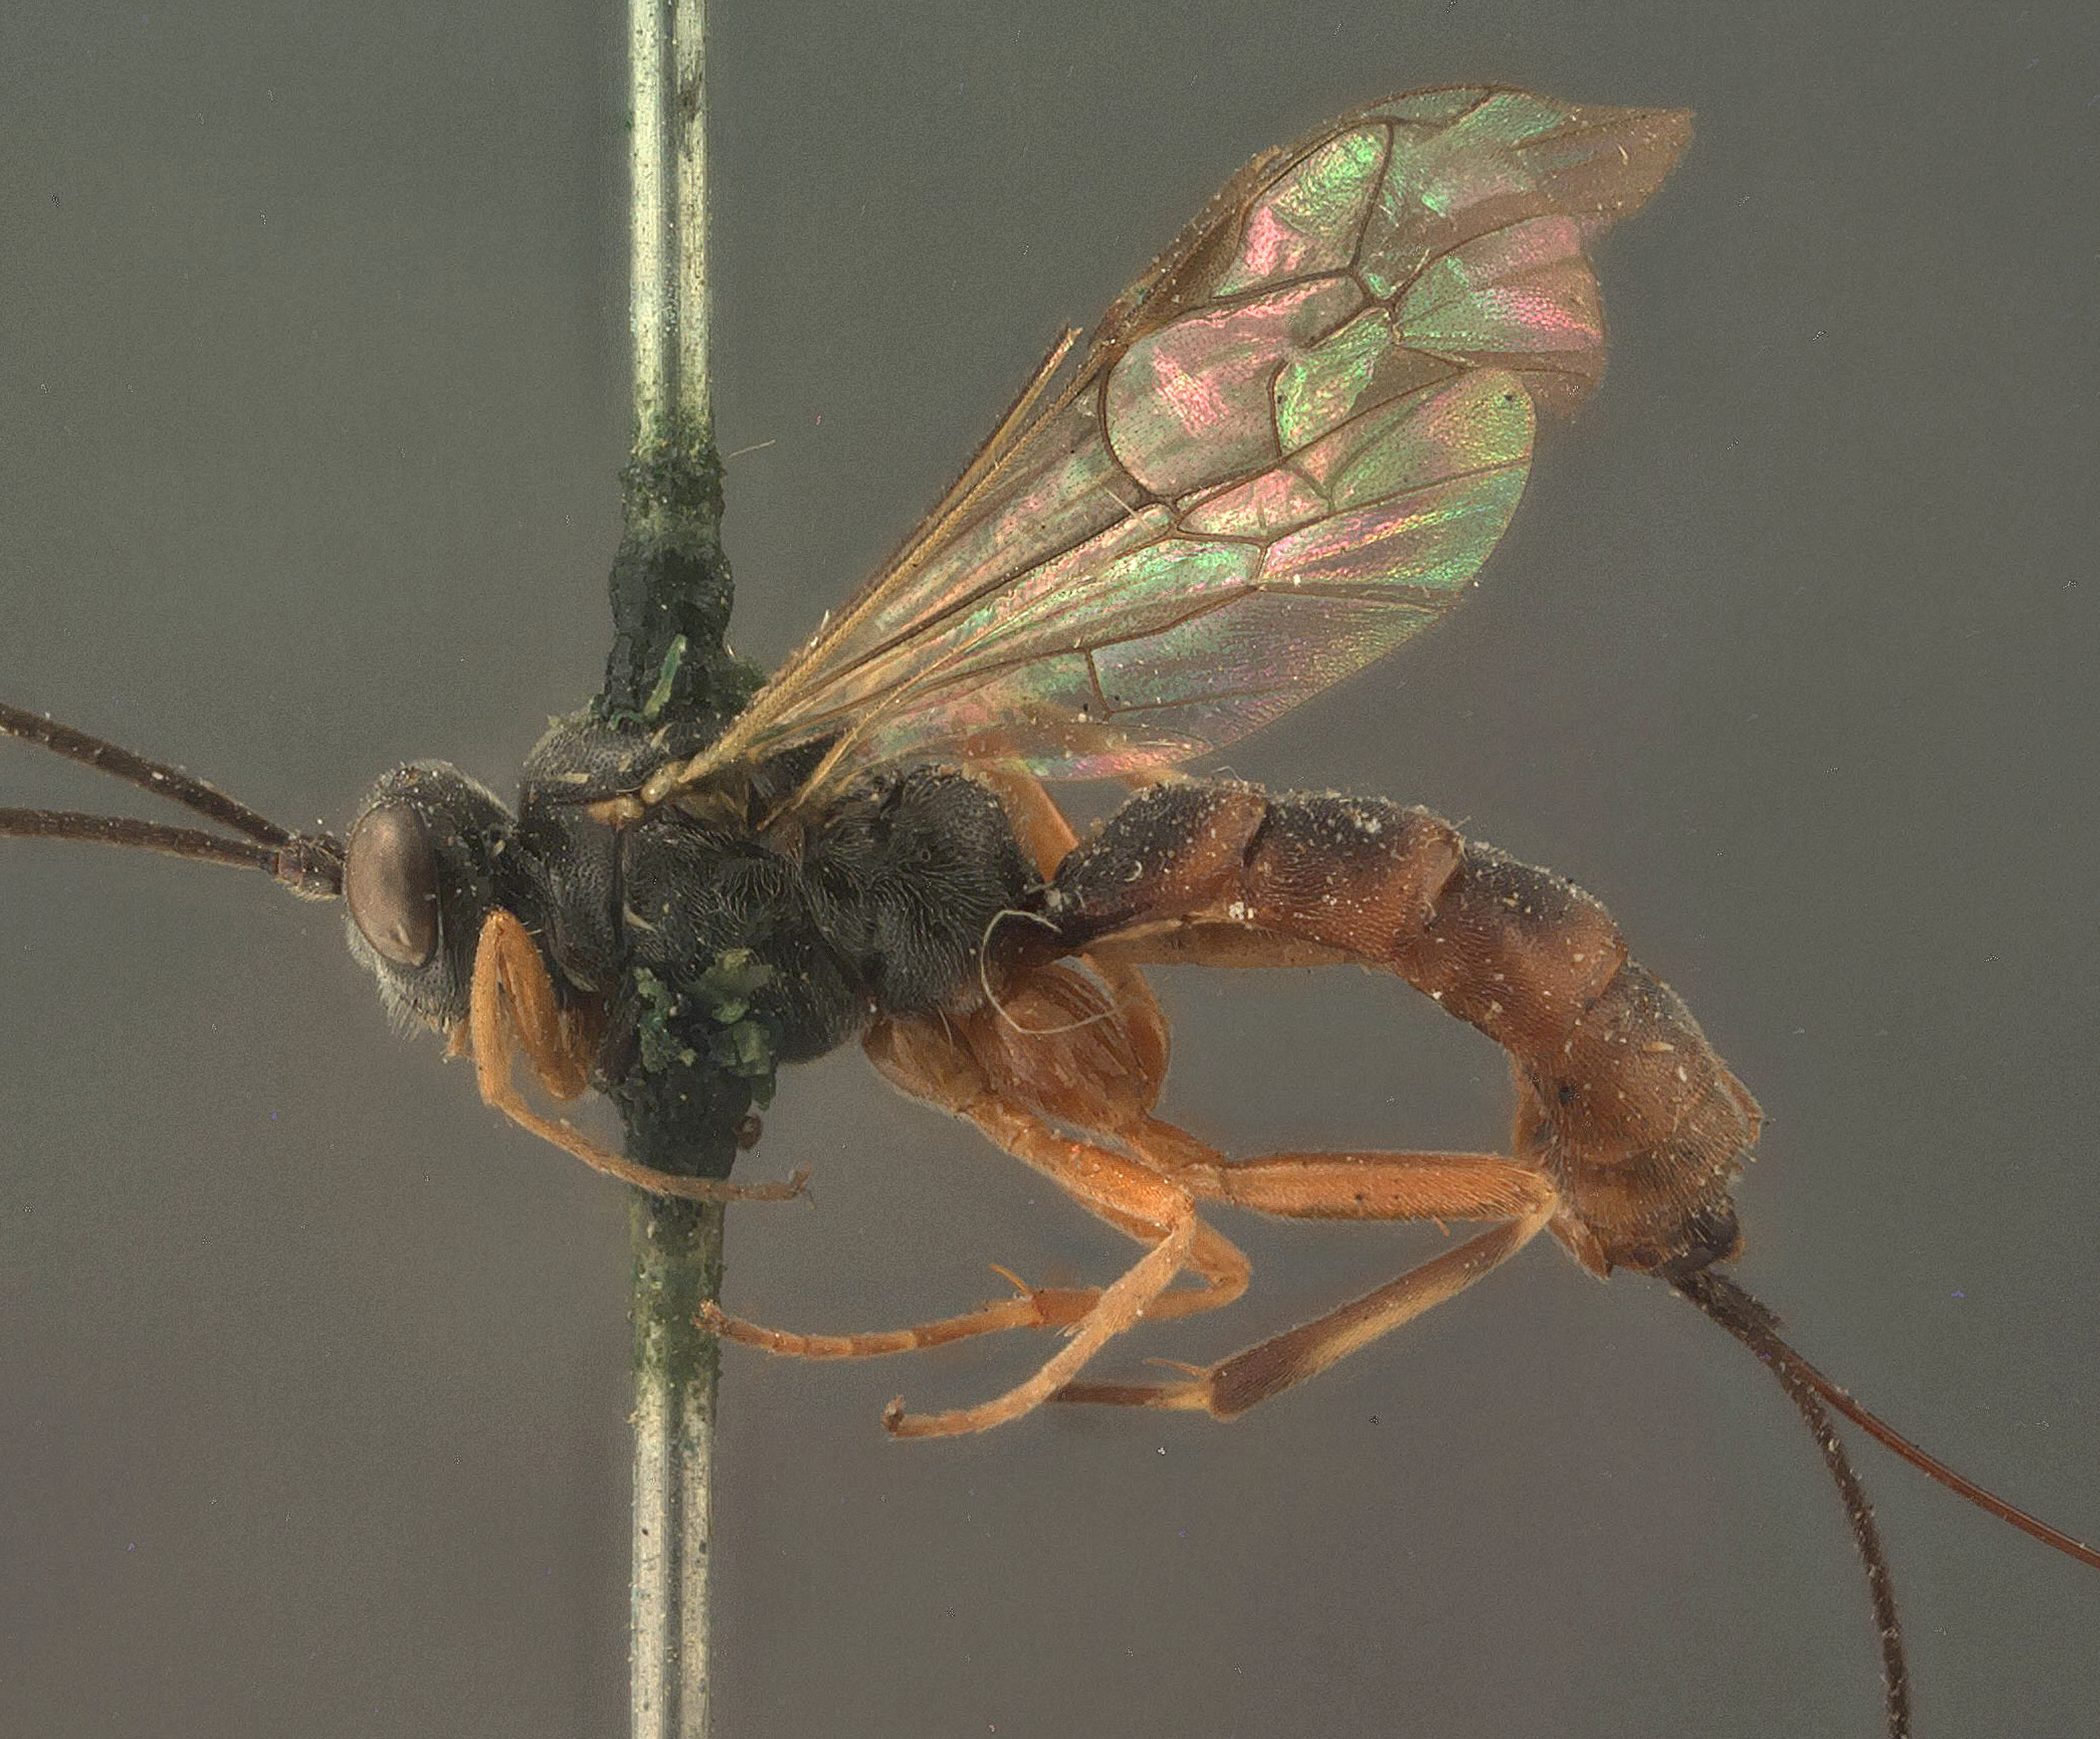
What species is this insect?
Glypta alameda
